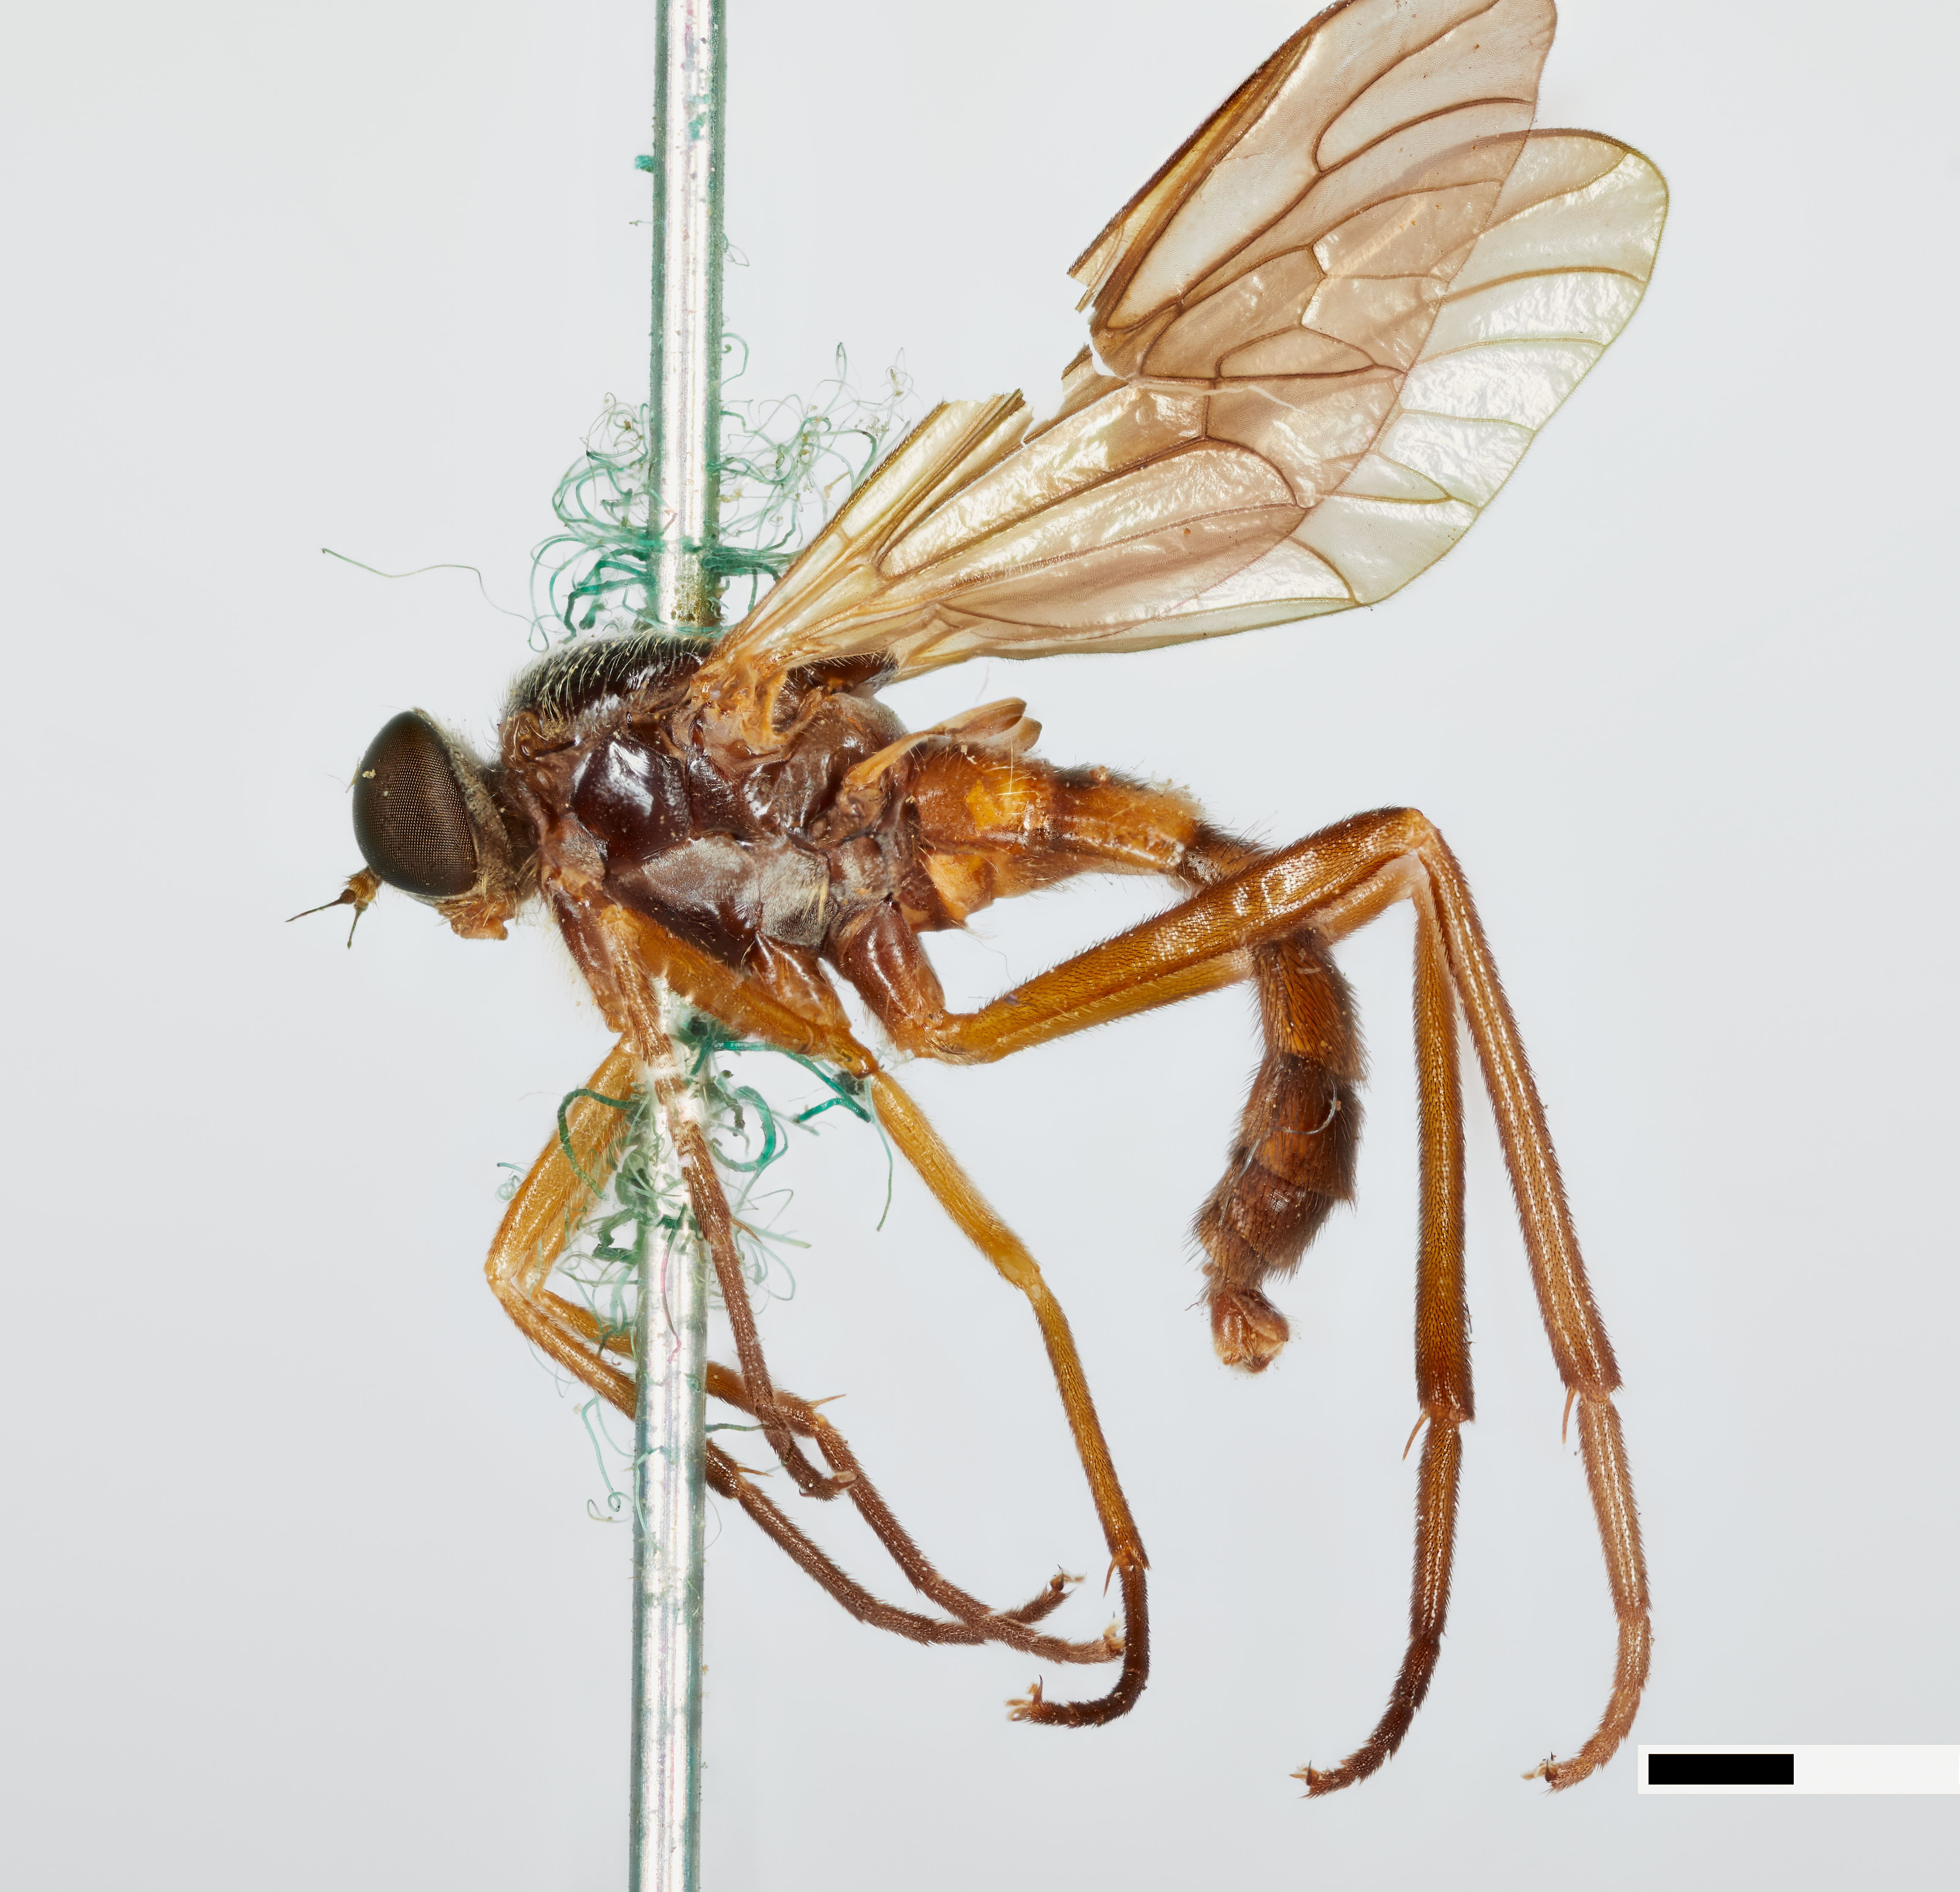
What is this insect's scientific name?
Dialysis aldrichi
